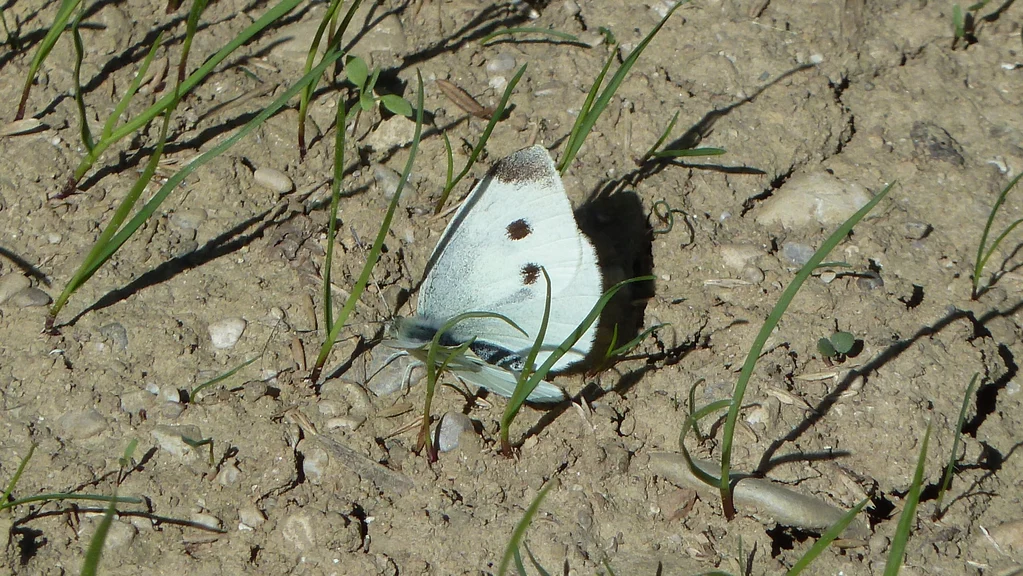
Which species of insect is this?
Pieris rapae
